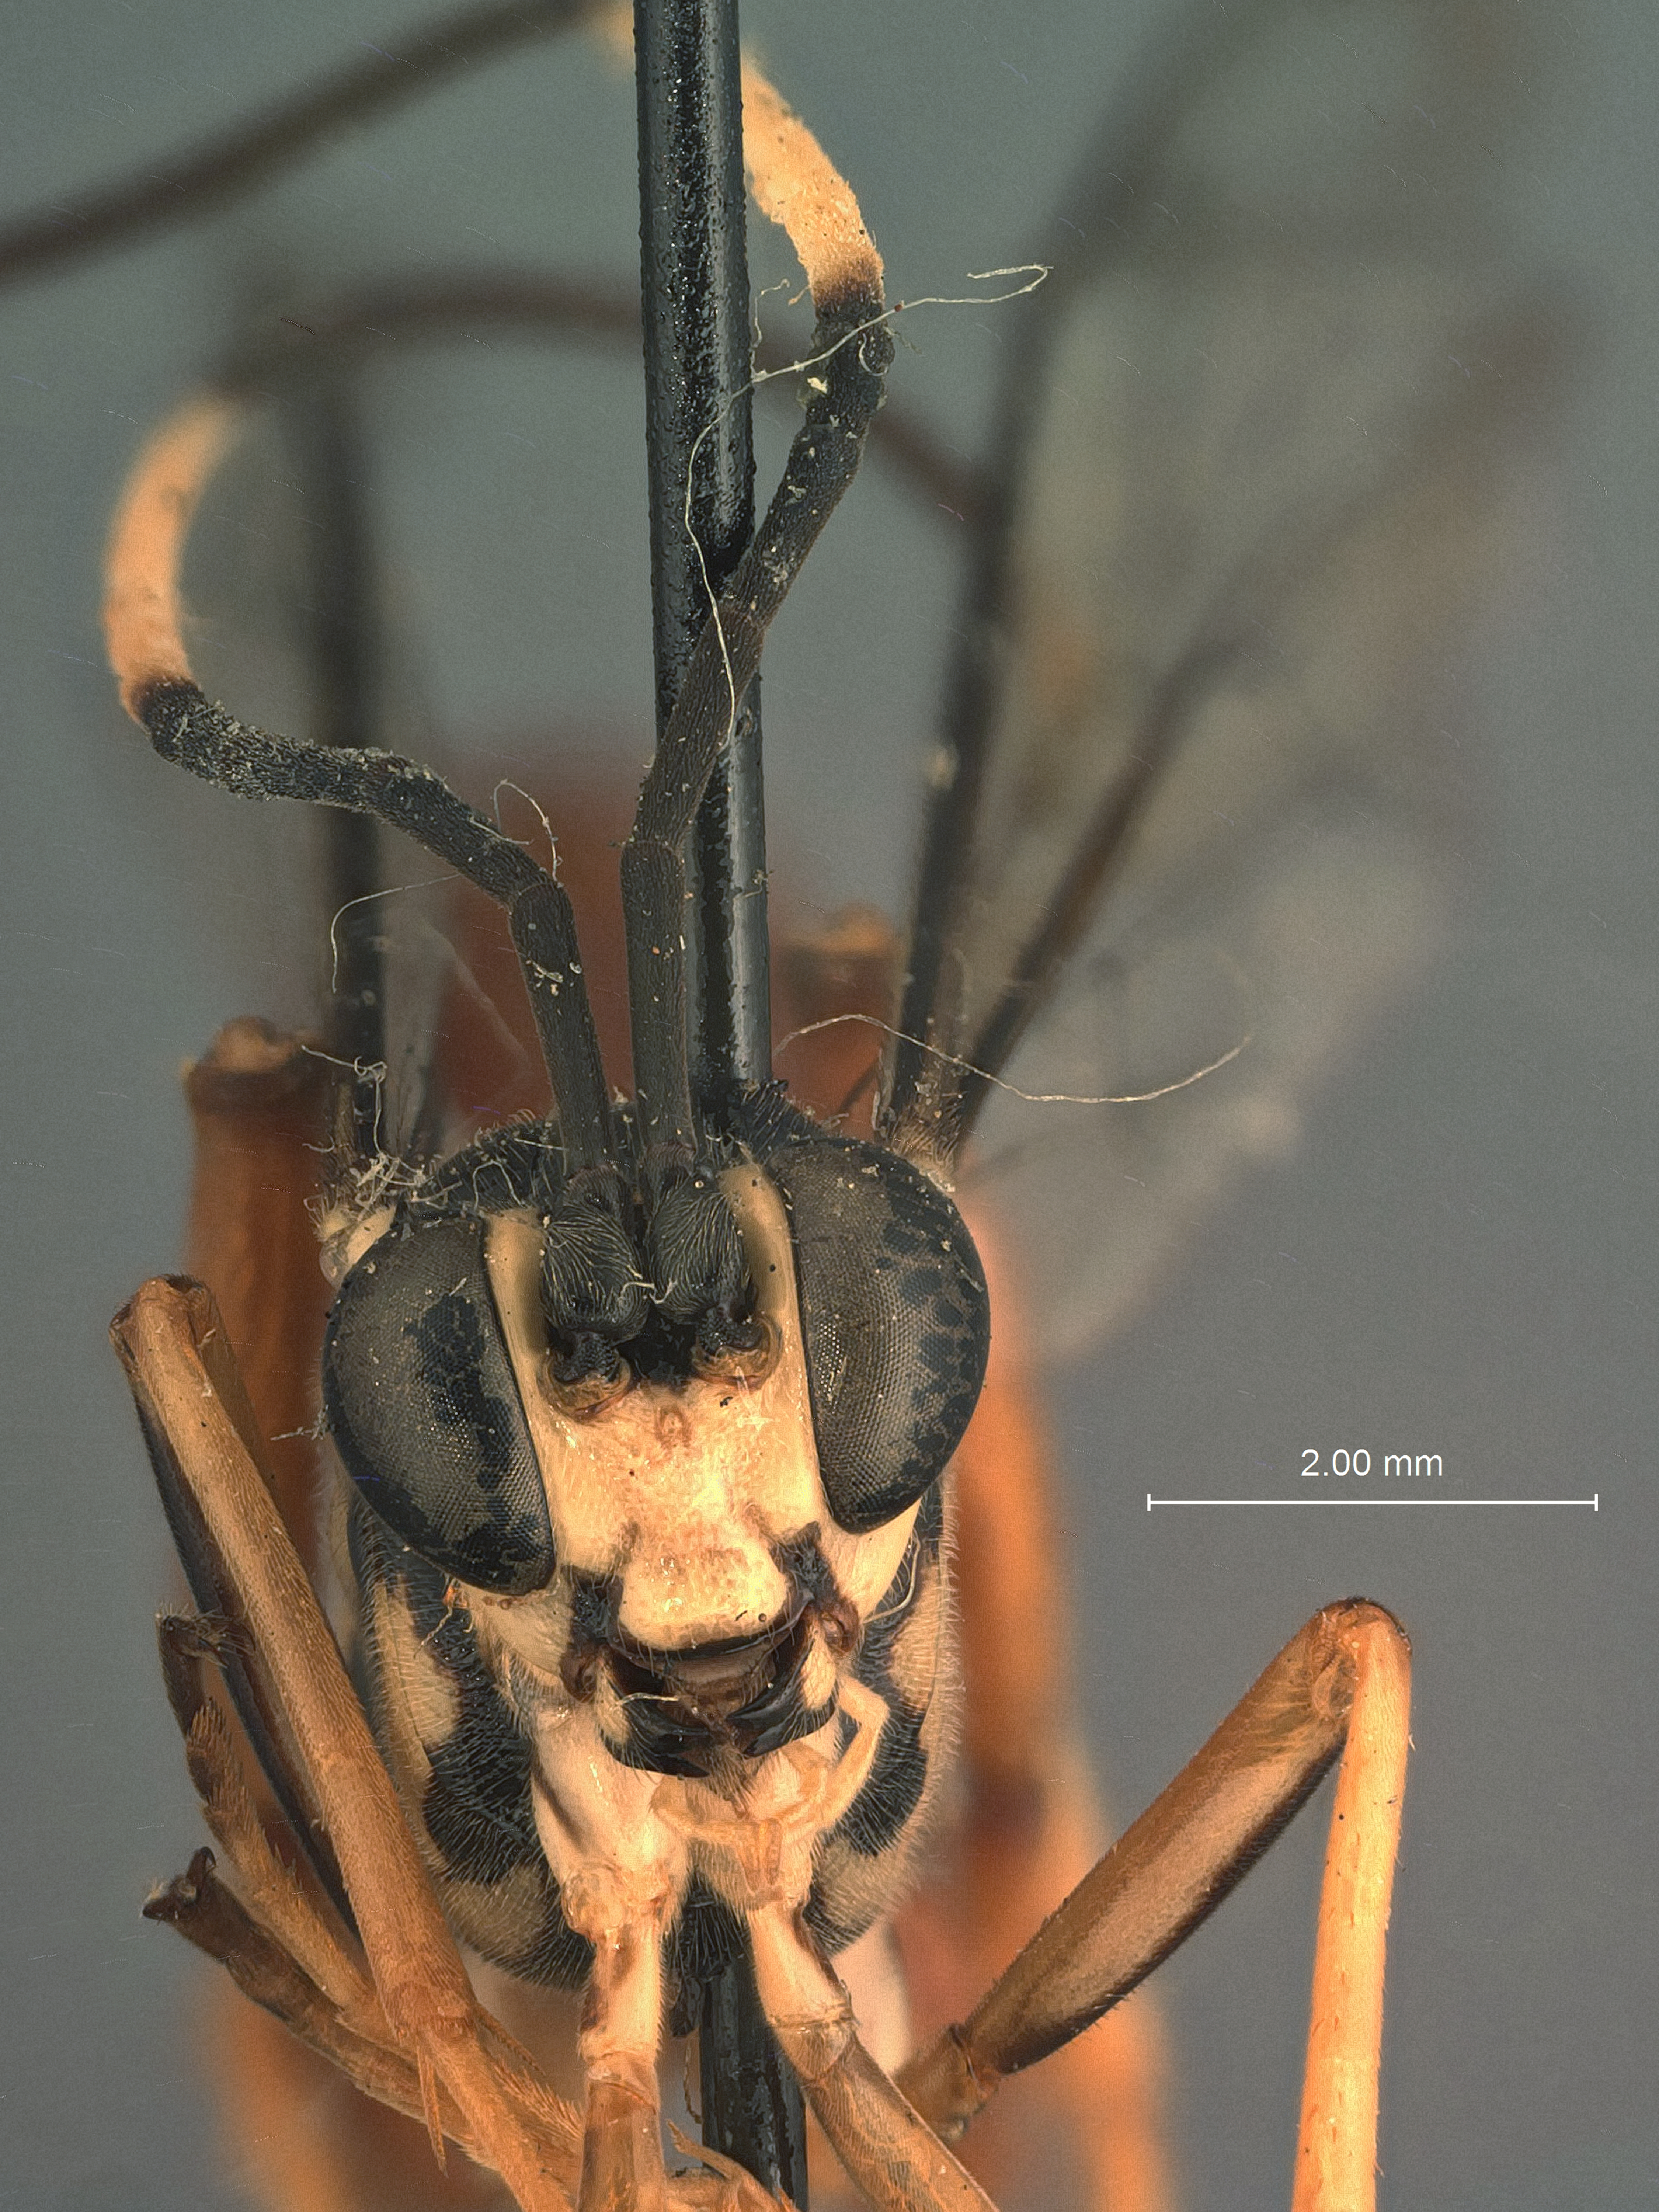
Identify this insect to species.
Cryptanura excalibur
